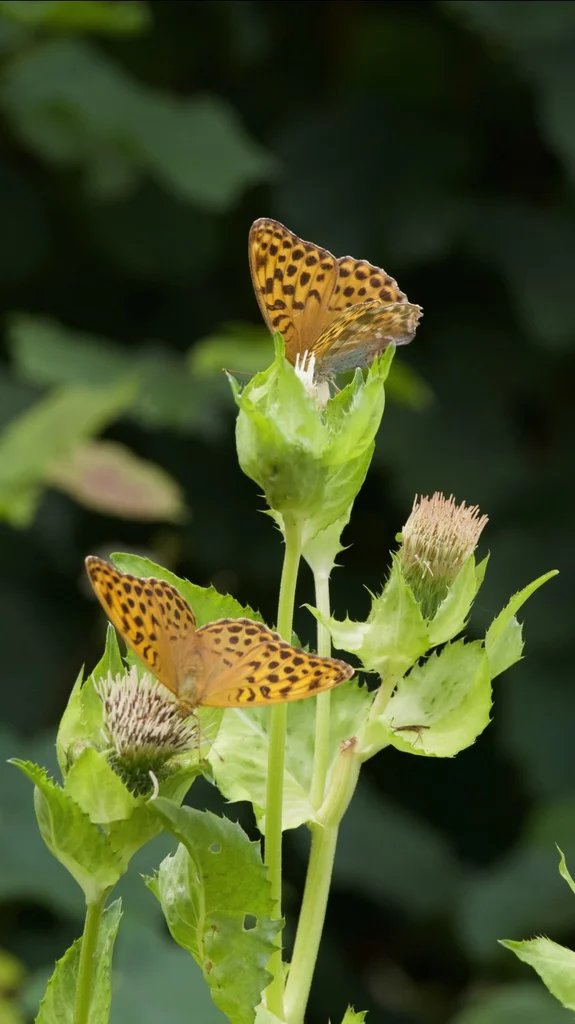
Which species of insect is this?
Argynnis paphia
